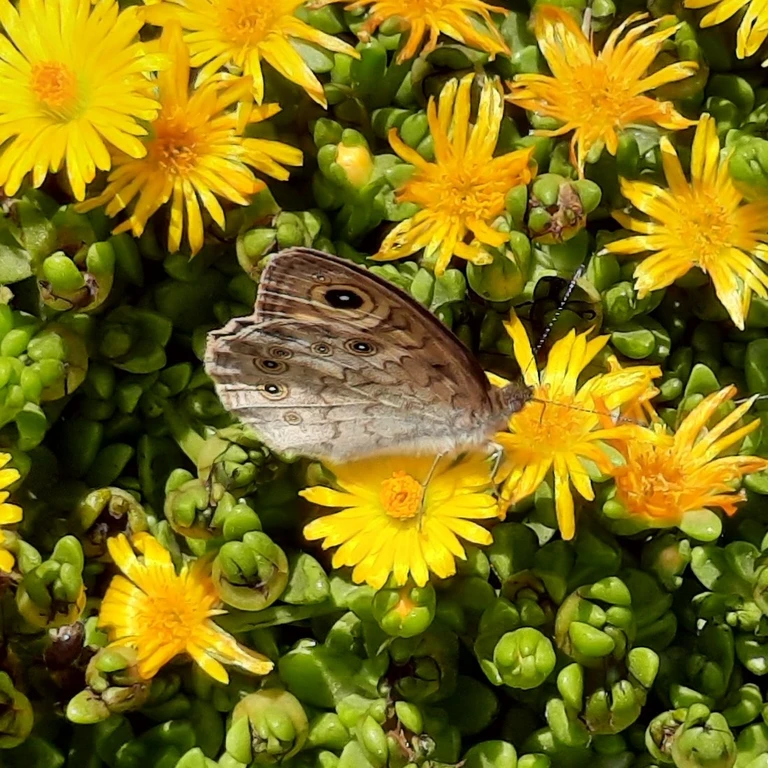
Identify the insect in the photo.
Lasiommata maera (also Pararge maera)
